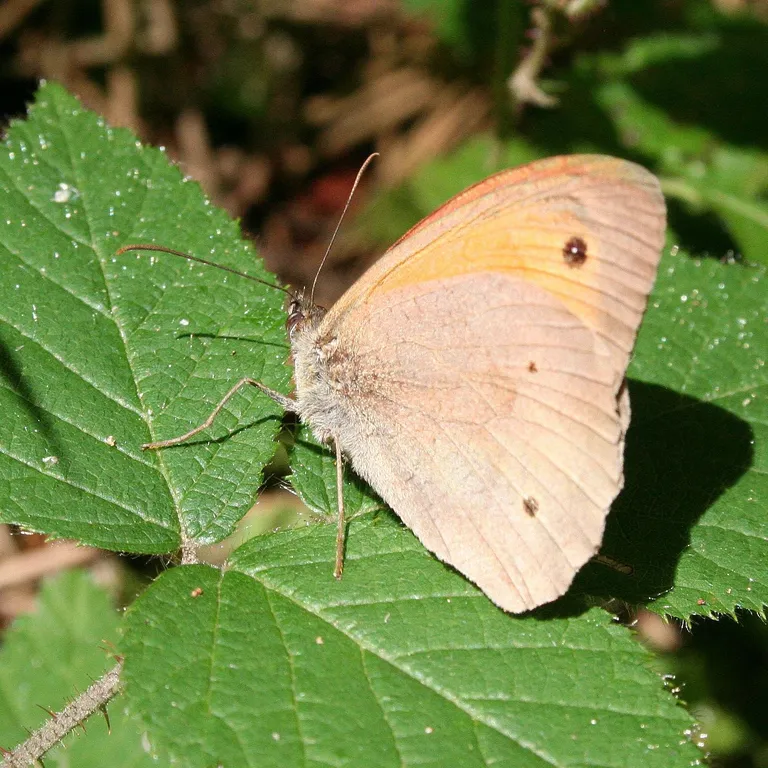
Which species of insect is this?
Maniola jurtina
